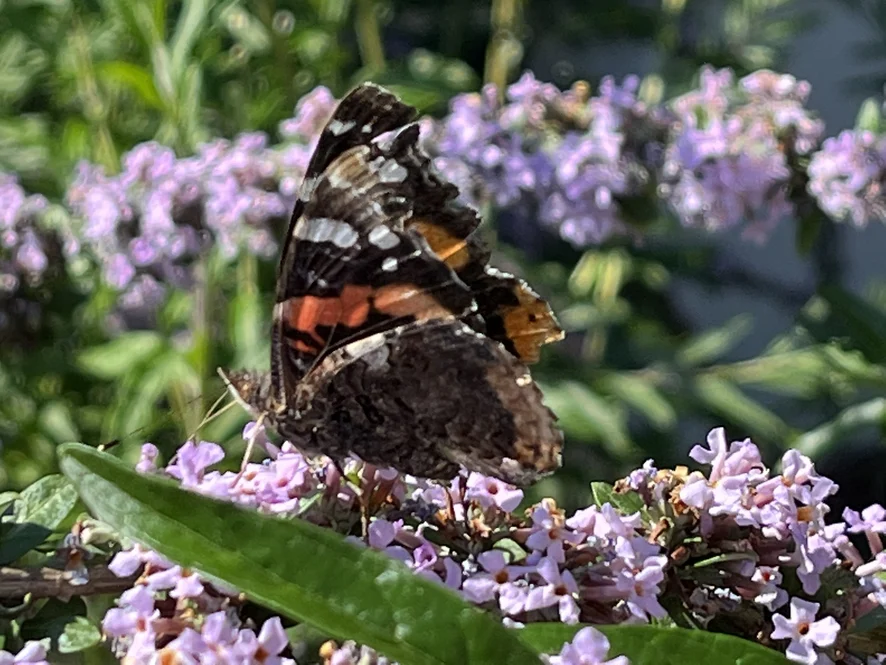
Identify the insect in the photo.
Vanessa atalanta
